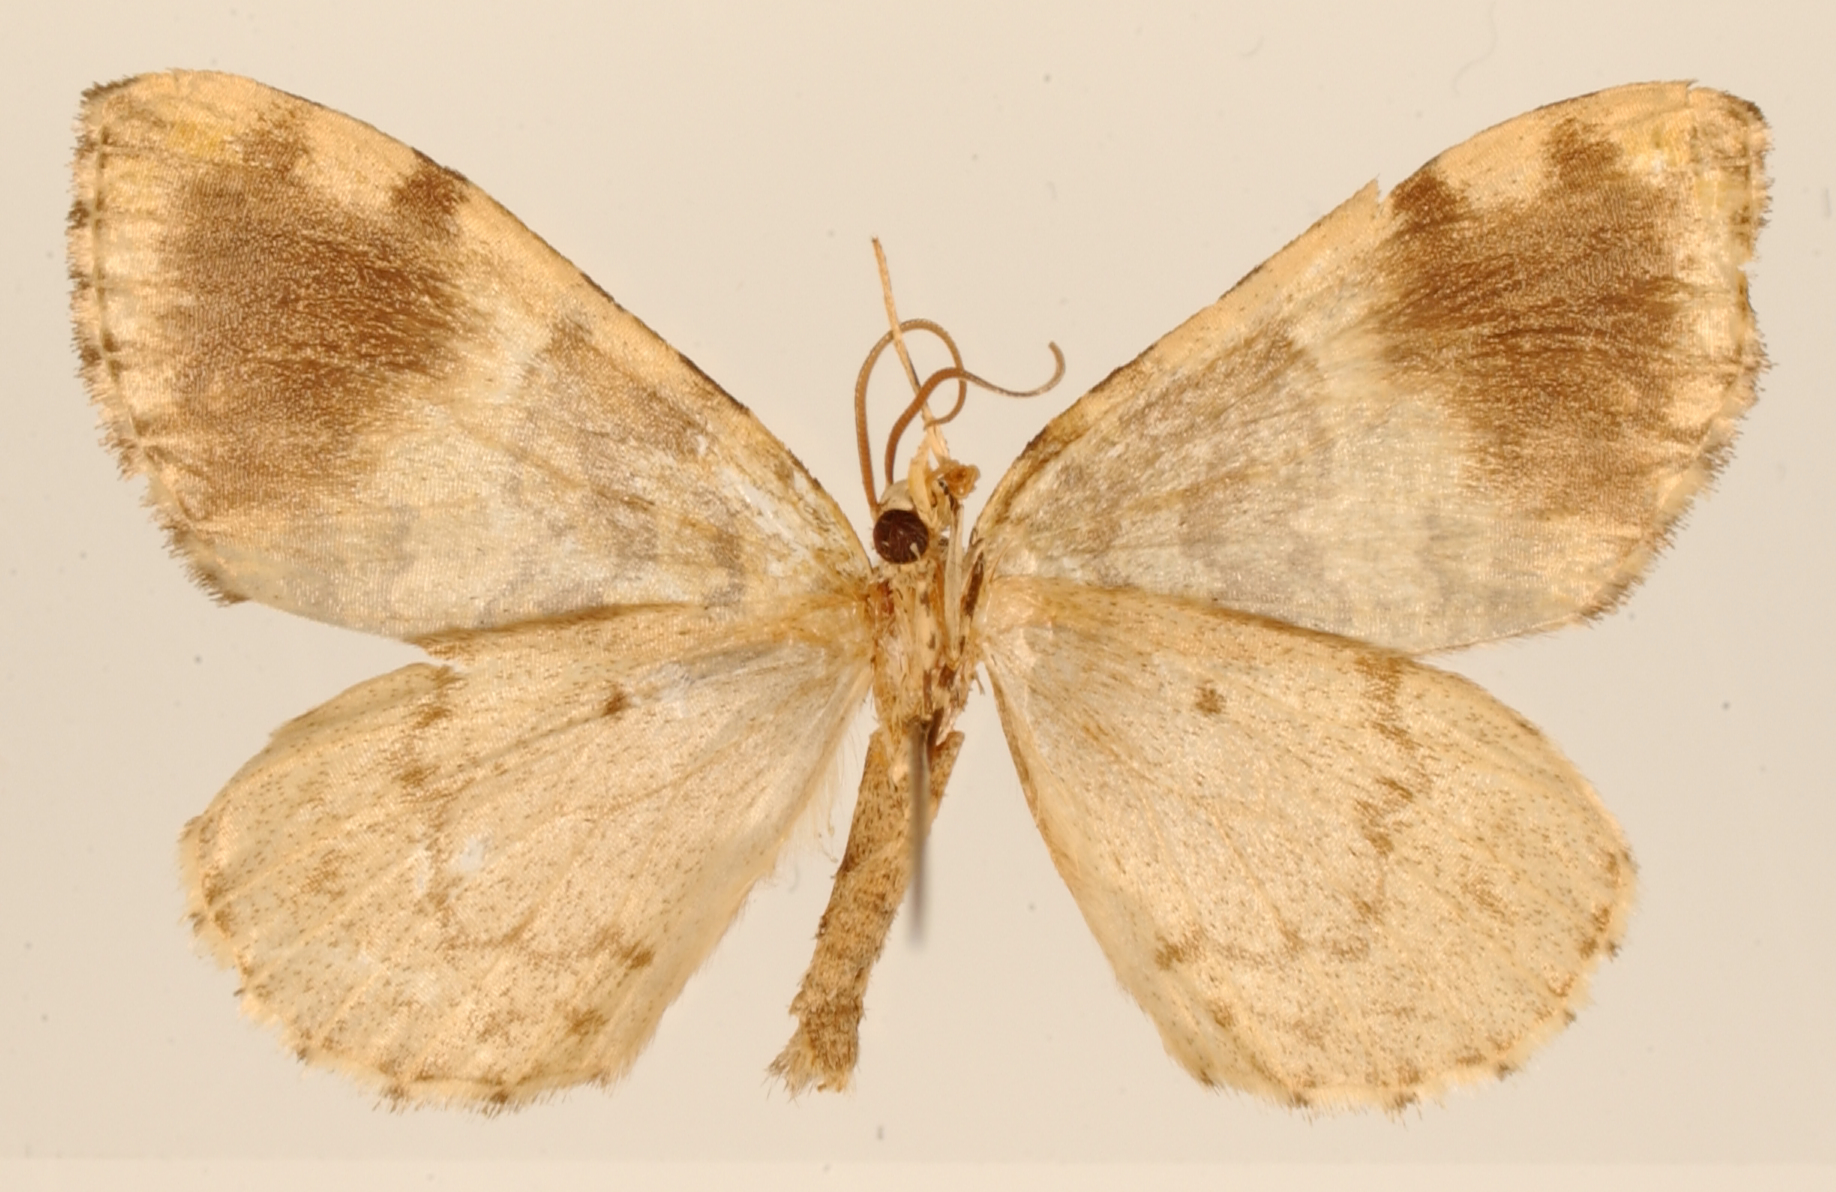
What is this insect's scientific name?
Hydriomena popoa
